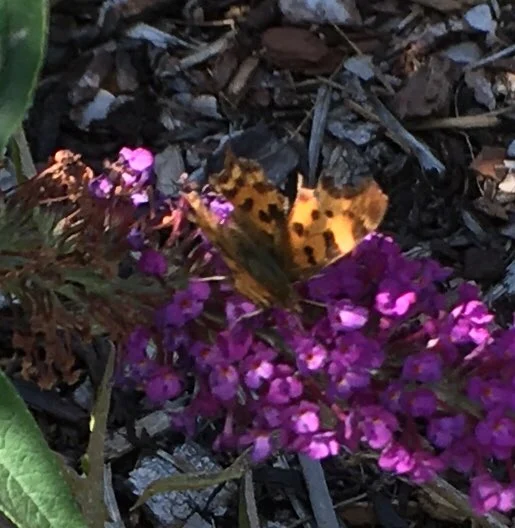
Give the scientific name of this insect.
Polygonia c-album
